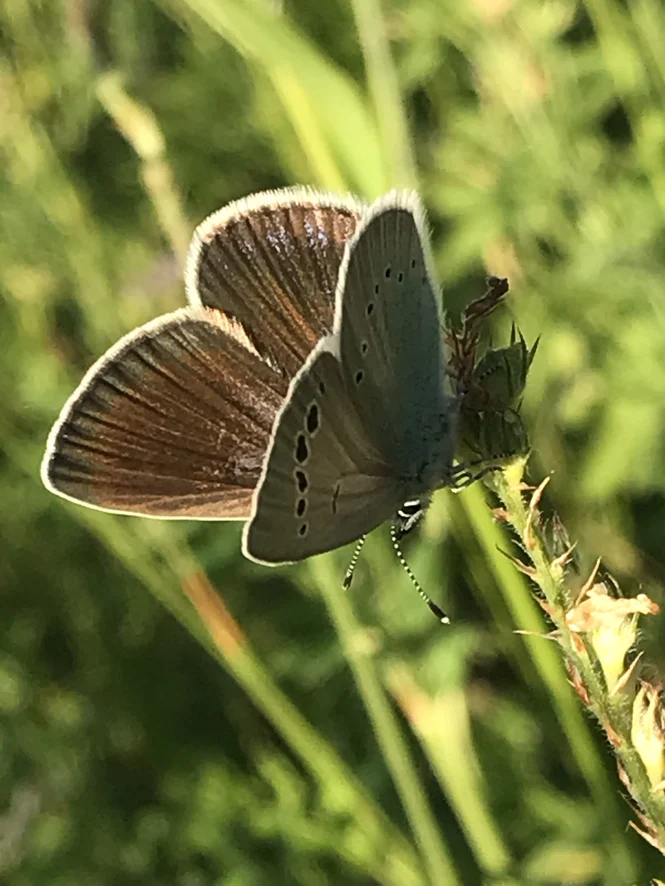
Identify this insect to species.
Glaucopsyche alexis
